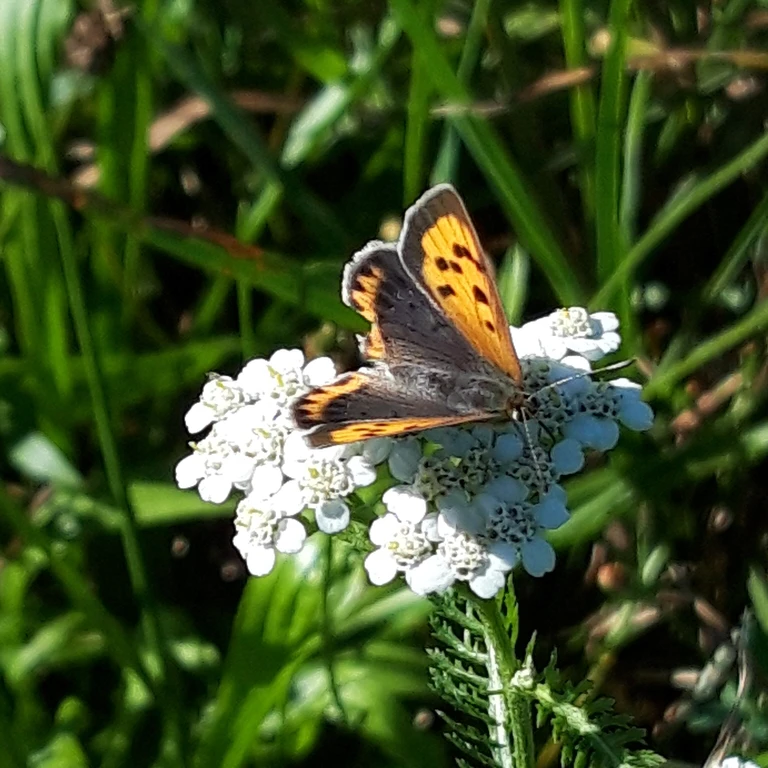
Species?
Lycaena phlaeas
